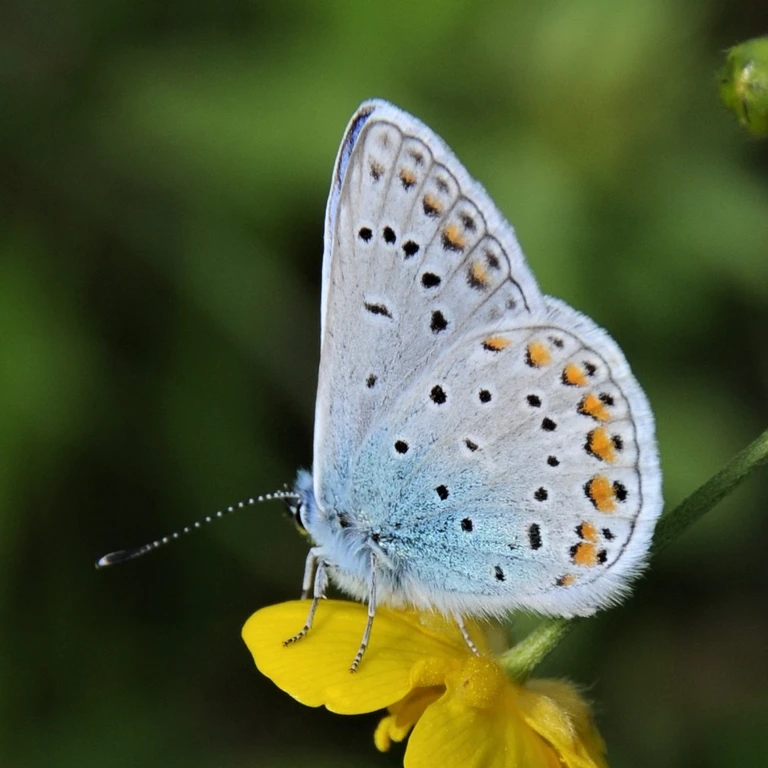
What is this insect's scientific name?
Polyommatus icarus
